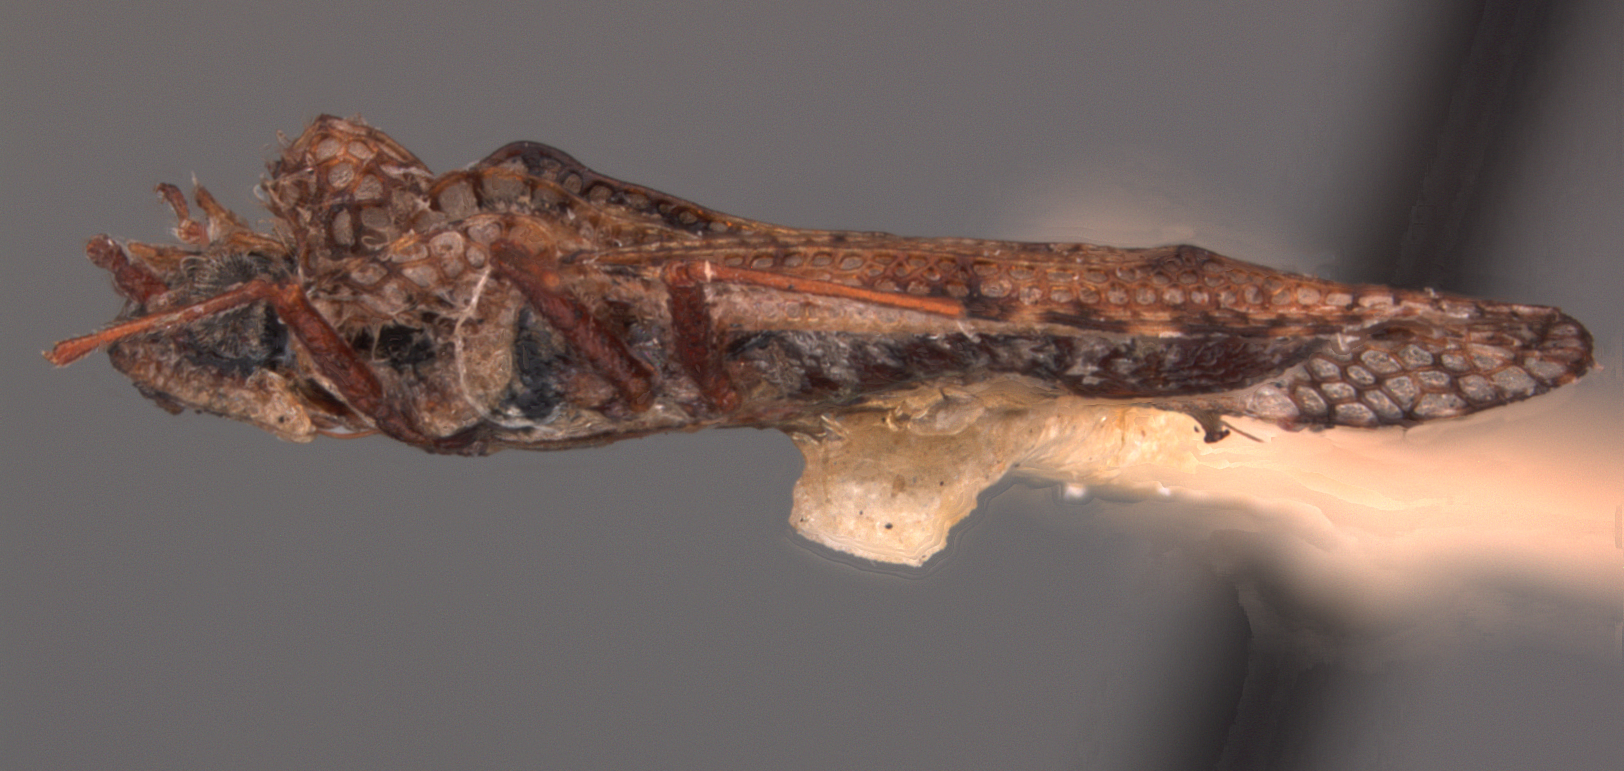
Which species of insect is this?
Teratochila accedentis
